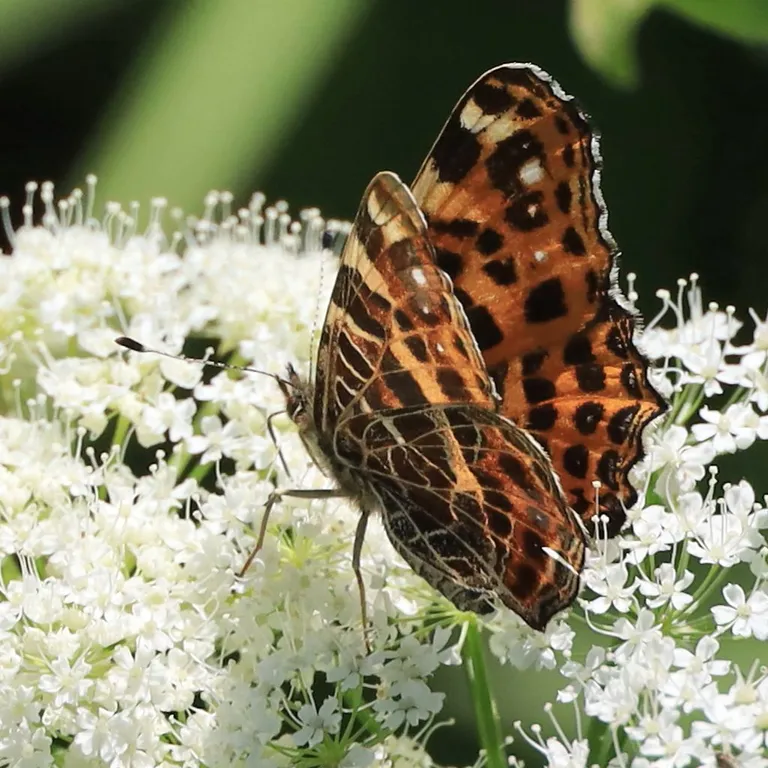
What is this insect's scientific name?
Araschnia levana
